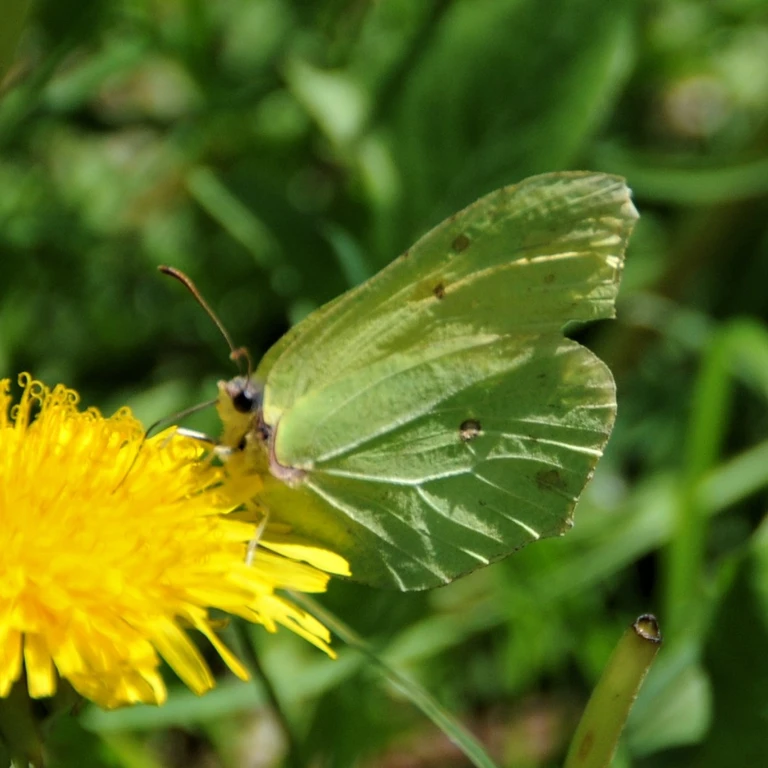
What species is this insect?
Gonepteryx rhamni
